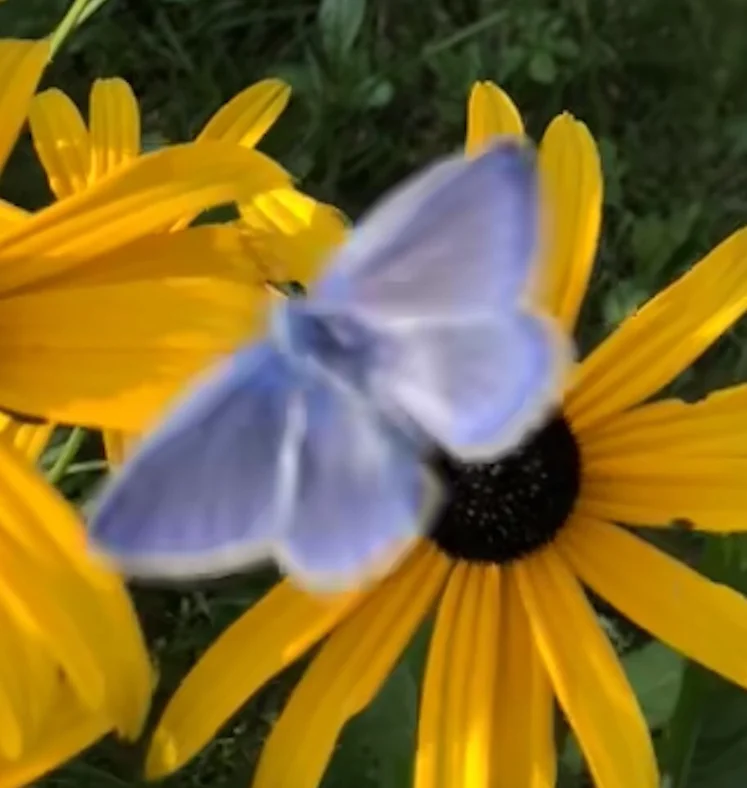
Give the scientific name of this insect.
Polyommatus icarus
